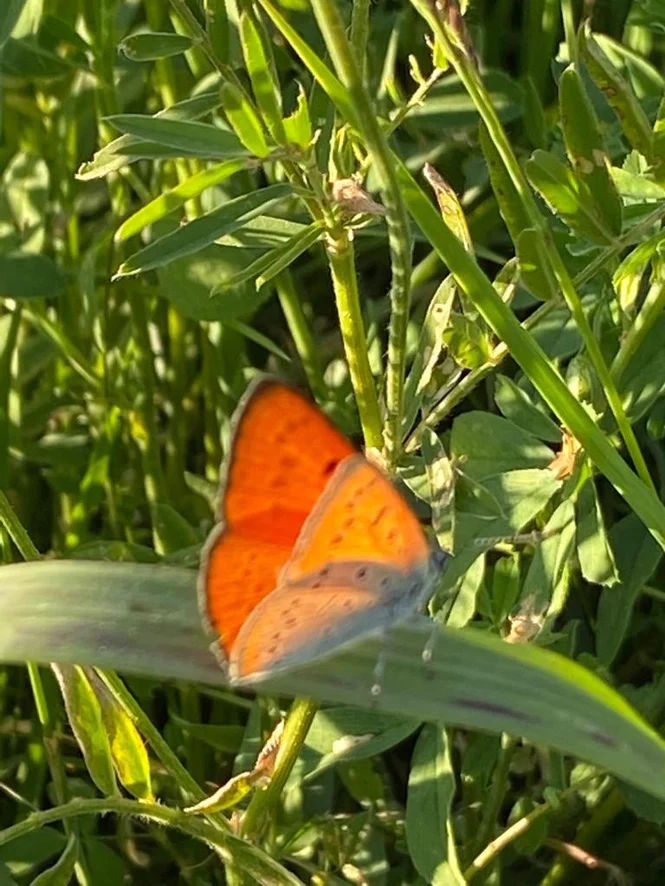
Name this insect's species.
Lycaena dispar
